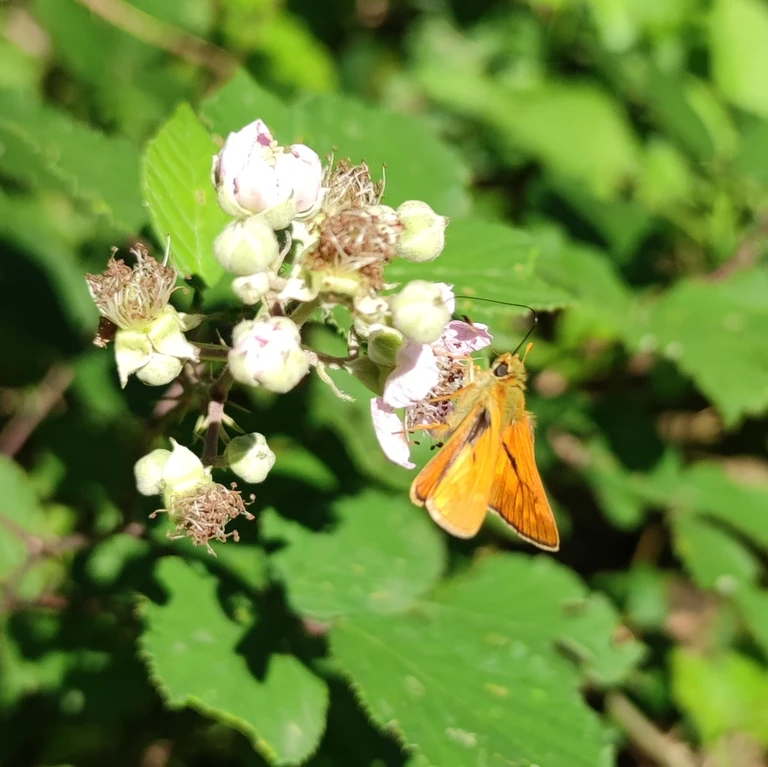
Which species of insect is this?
Ochlodes sylvanus (also Ochlodes venata)
